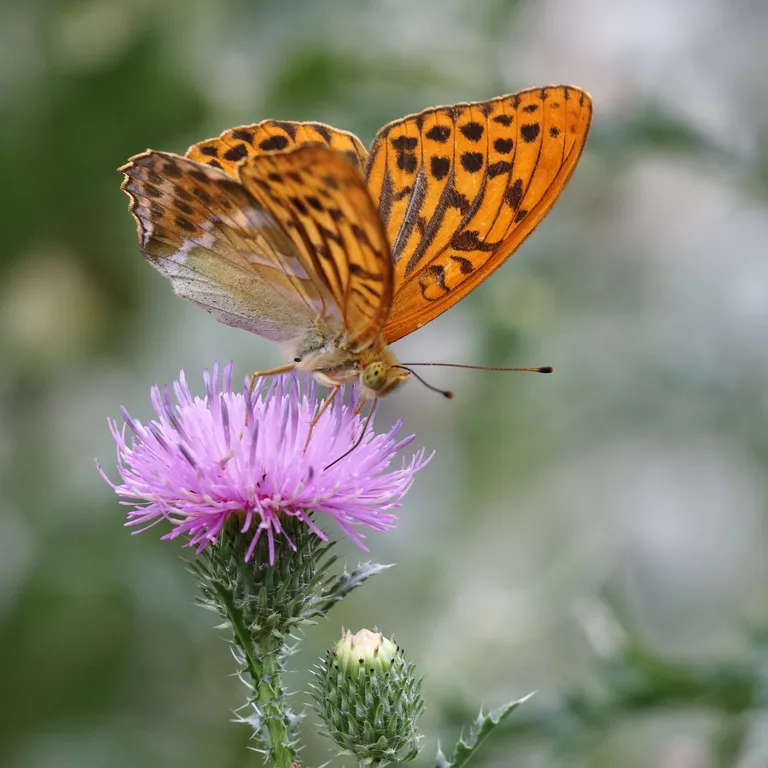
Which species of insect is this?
Argynnis paphia
